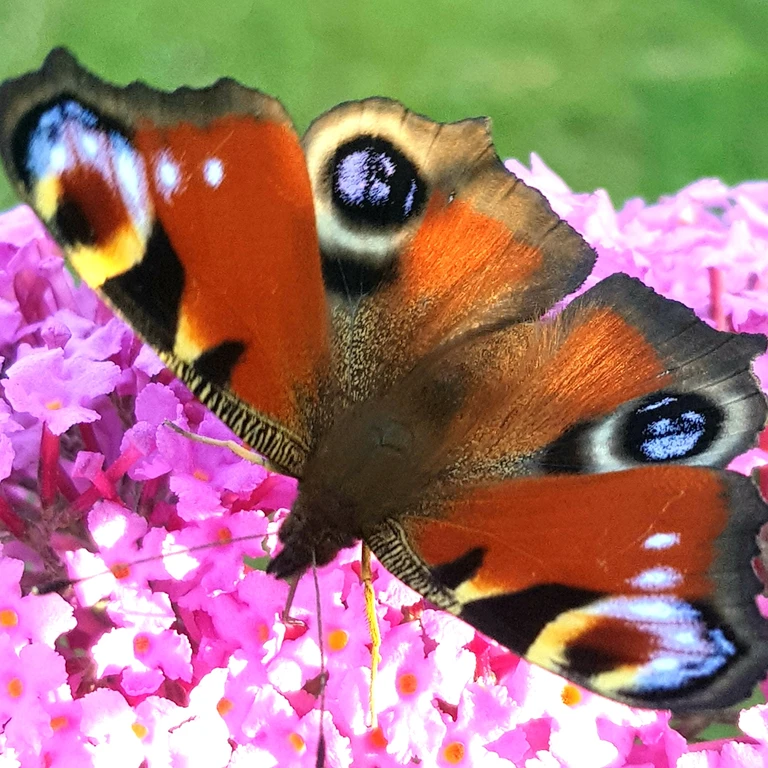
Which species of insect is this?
Aglais io
